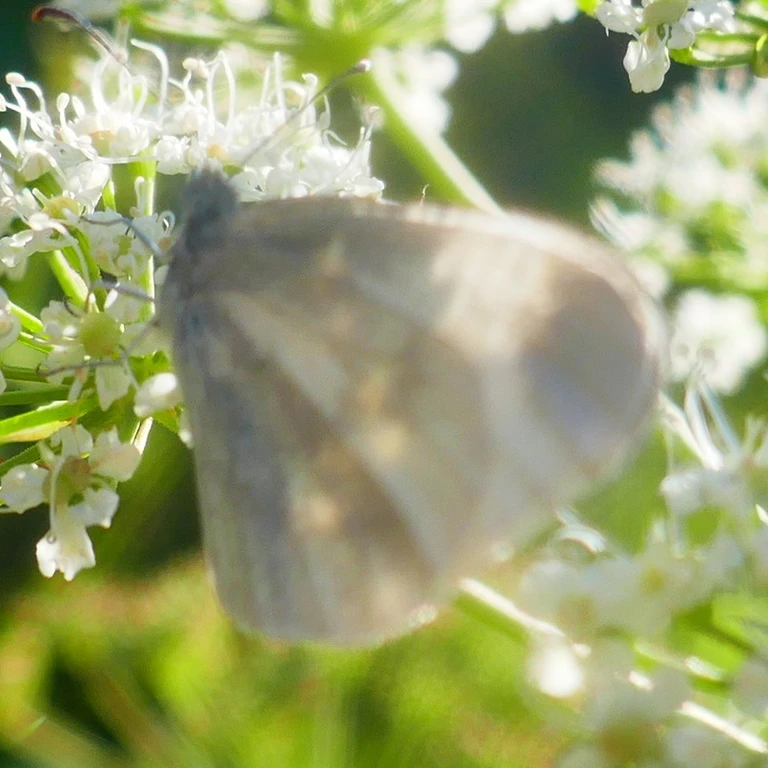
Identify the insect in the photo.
Leptidea sinapis/juvernica
